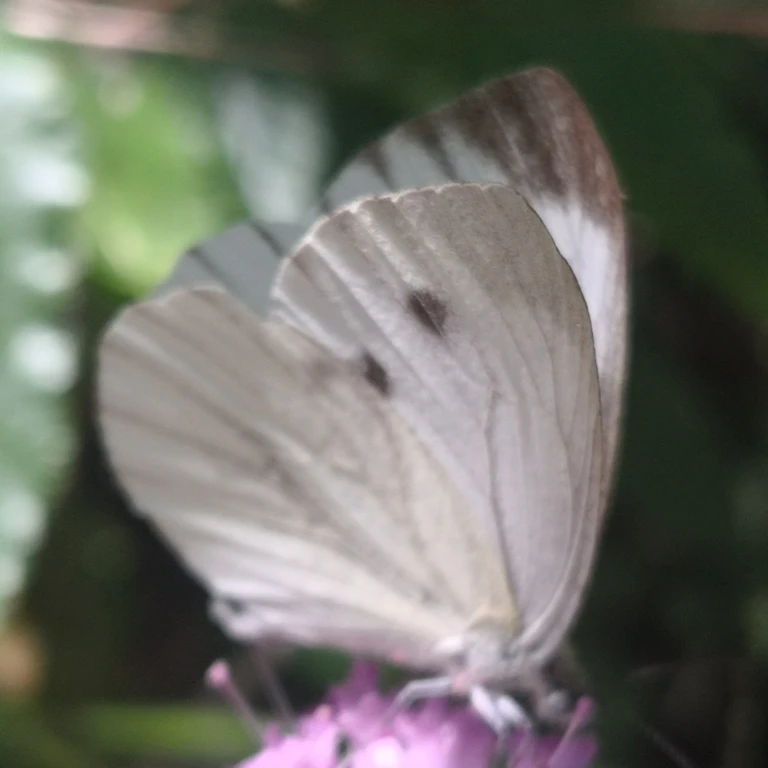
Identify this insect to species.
Pieris napi
